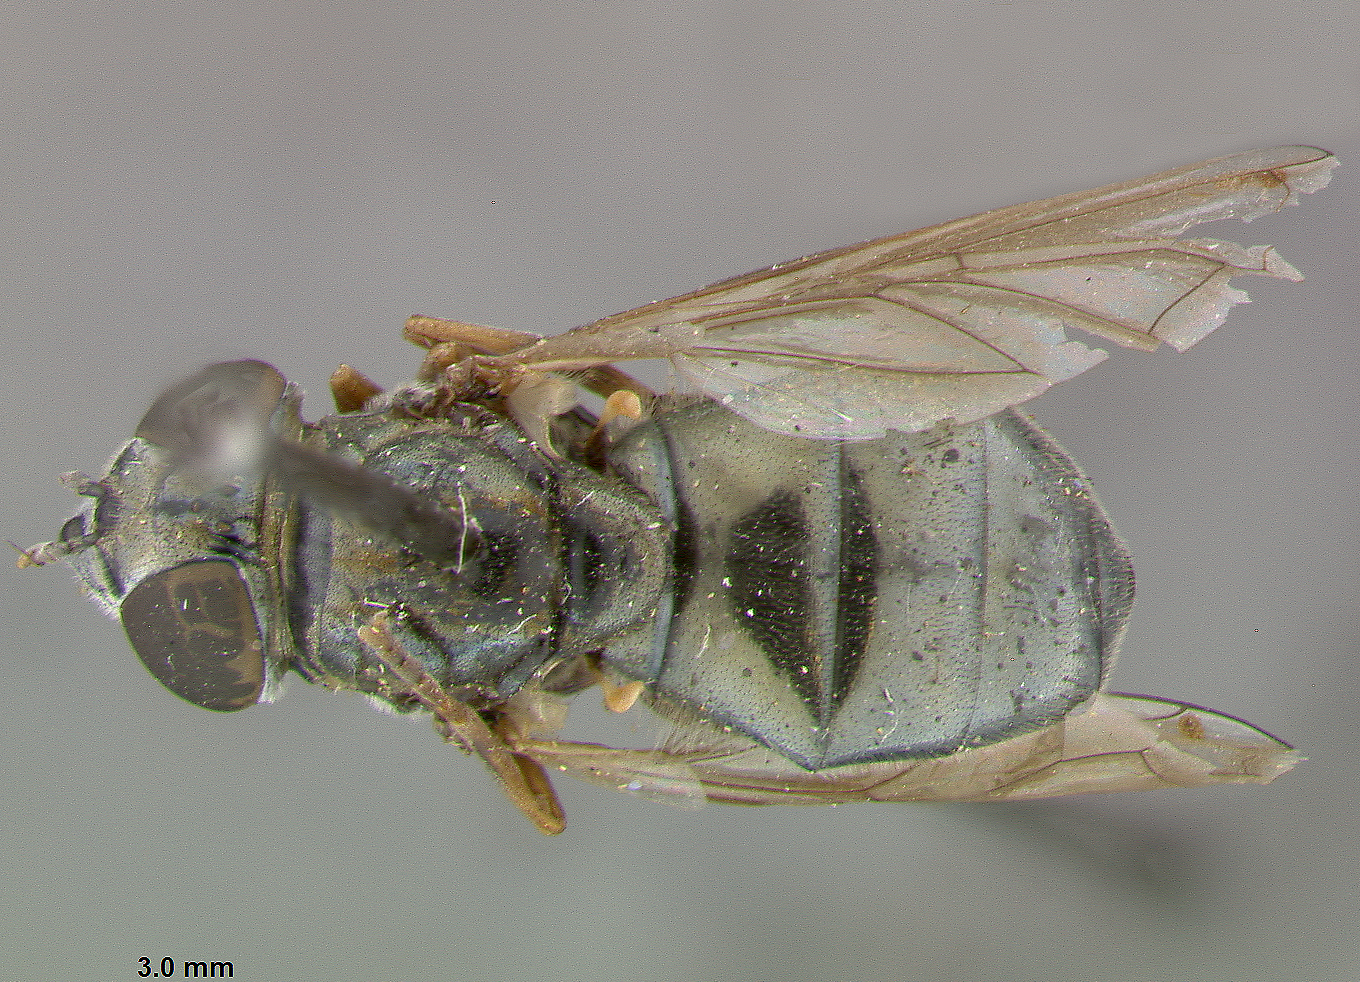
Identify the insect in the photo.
Melanostoma luteipennis
